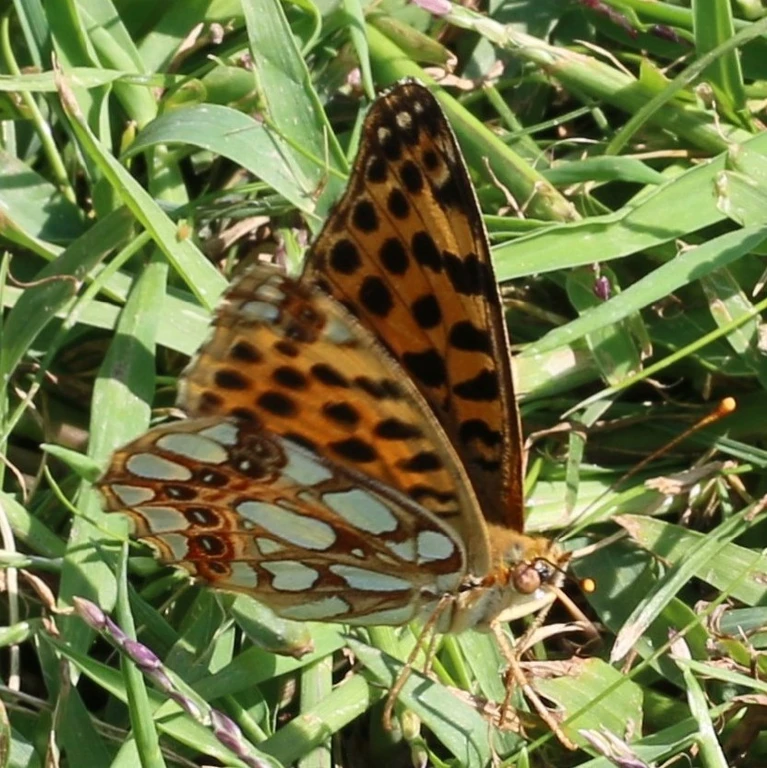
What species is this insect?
Issoria lathonia
